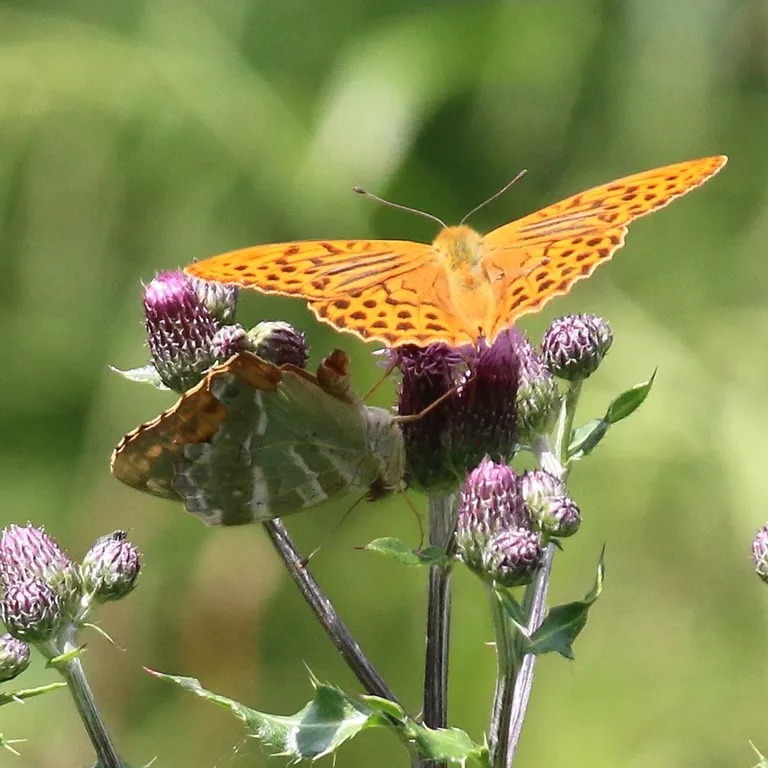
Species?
Argynnis paphia
